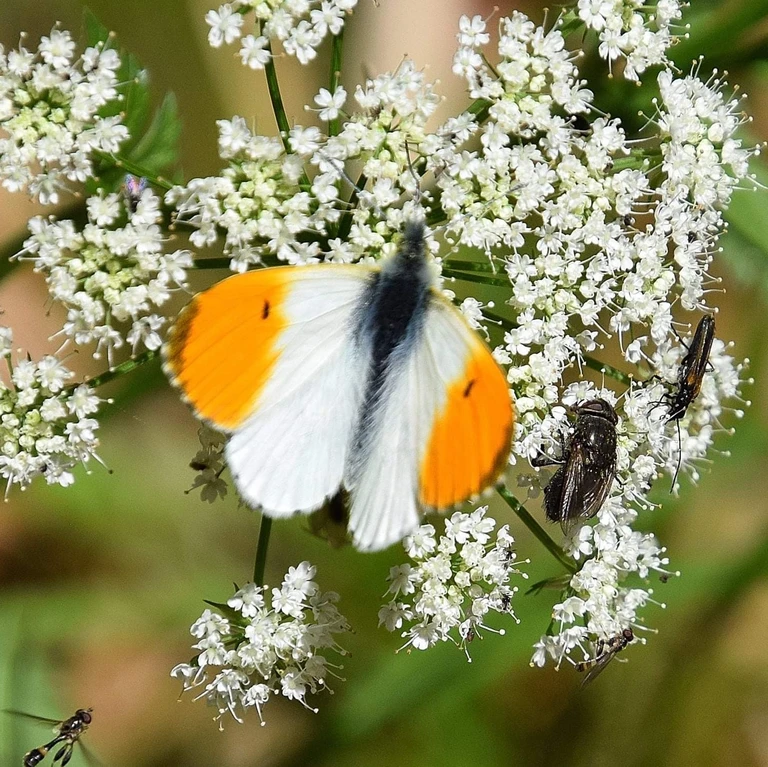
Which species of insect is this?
Anthocharis cardamines
